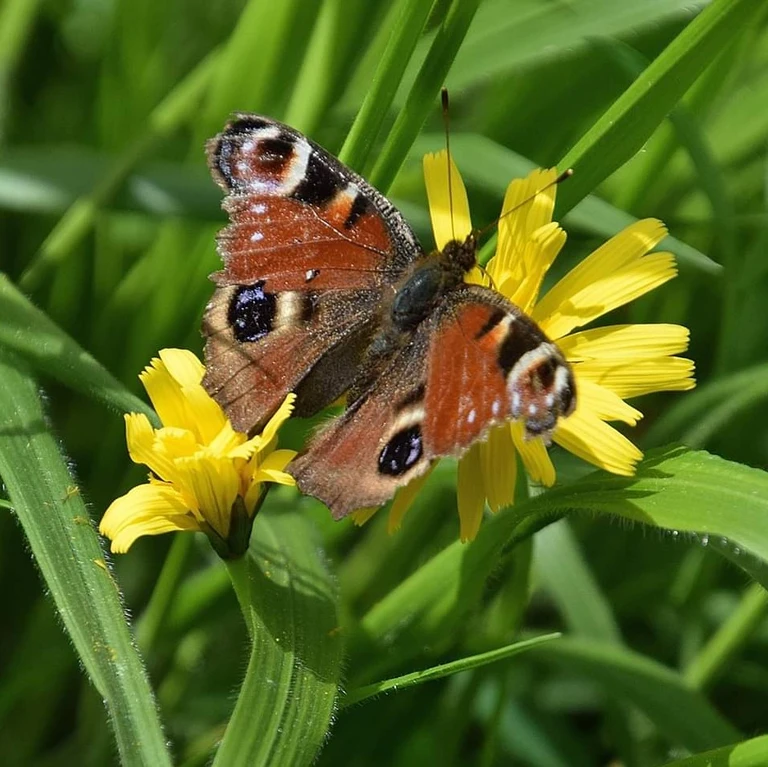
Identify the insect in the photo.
Aglais io
